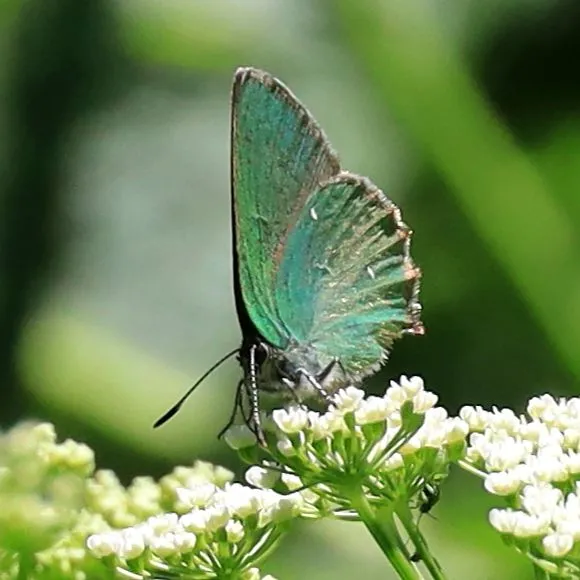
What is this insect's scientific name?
Callophrys rubi
